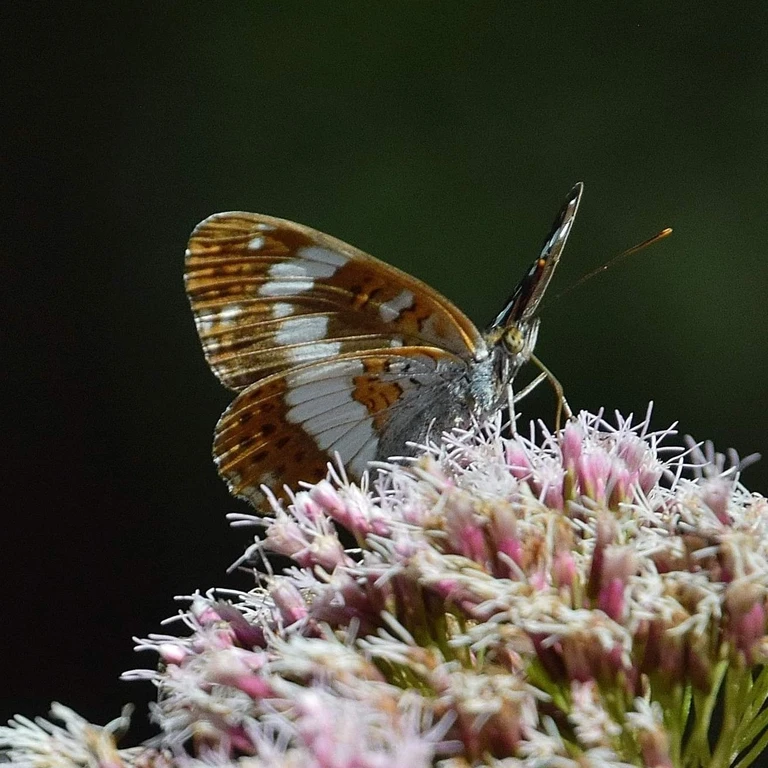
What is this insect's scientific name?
Limenitis camilla (also Ladoga camilla)
